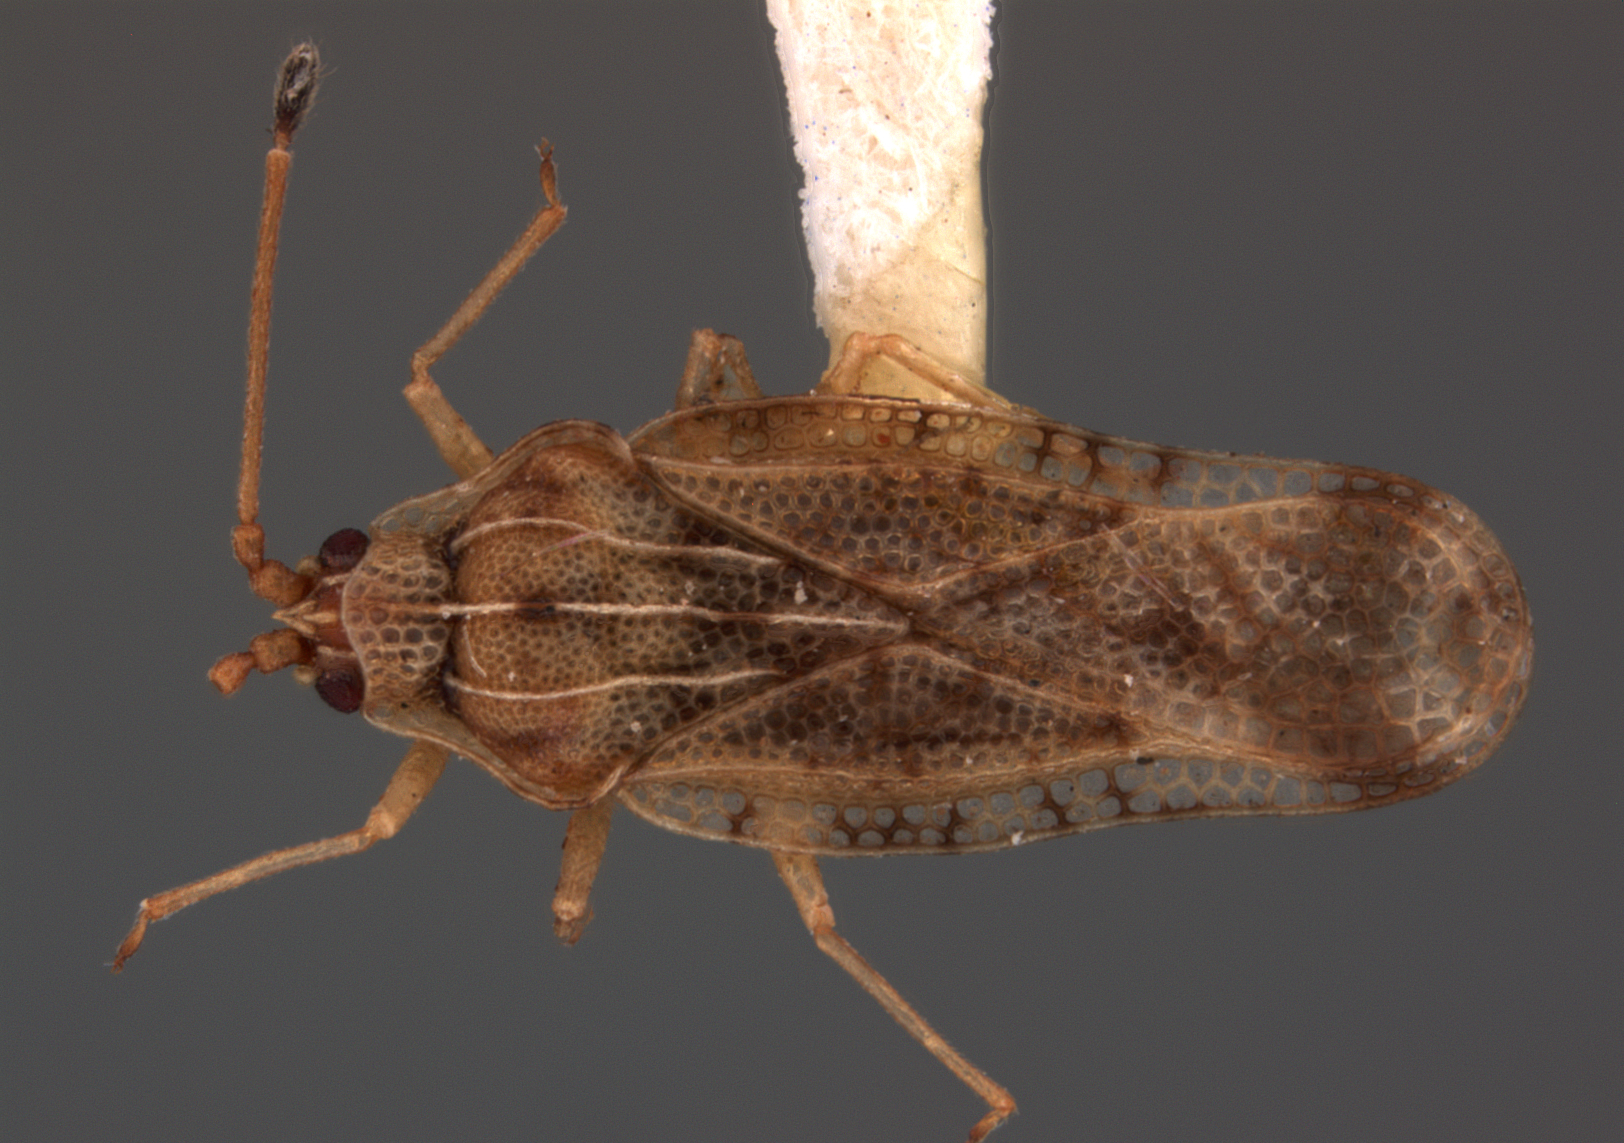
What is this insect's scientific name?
Tingis perkensi
